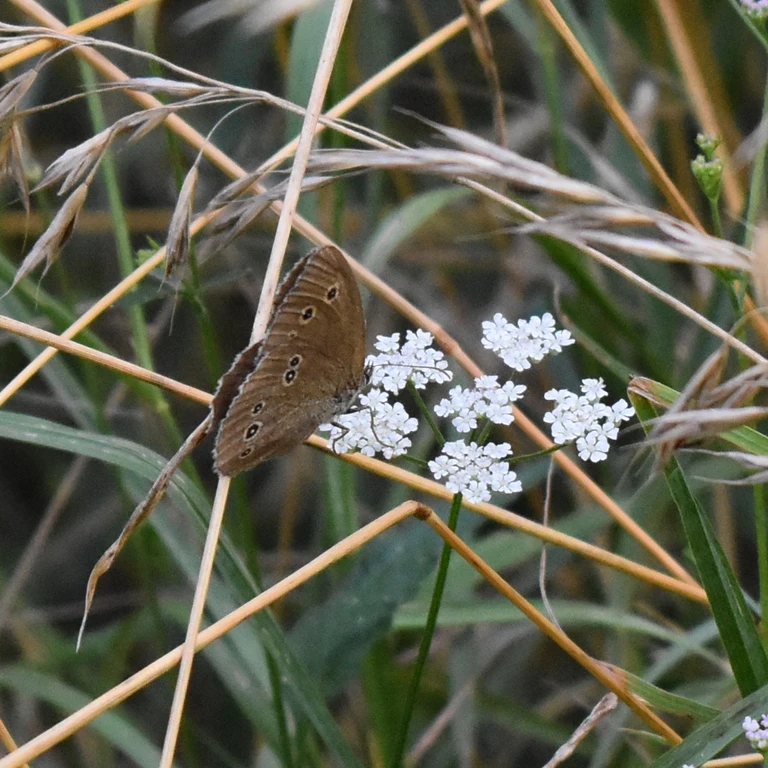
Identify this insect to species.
Aphantopus hyperantus
